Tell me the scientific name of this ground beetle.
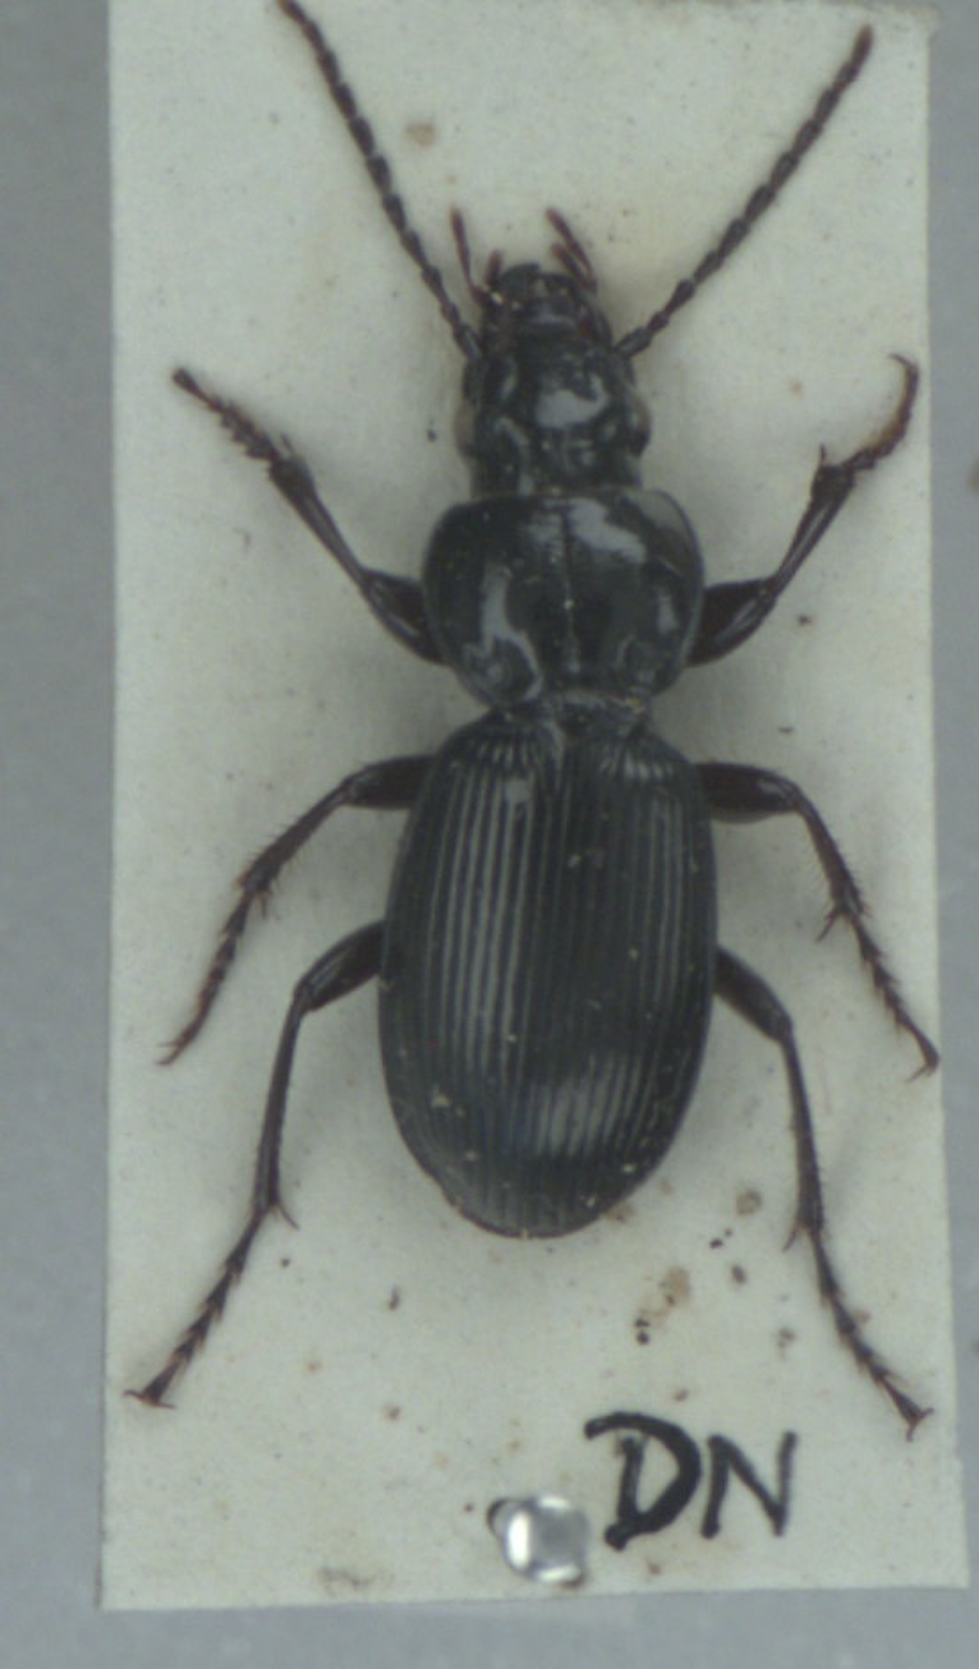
Pterostichus madidus
